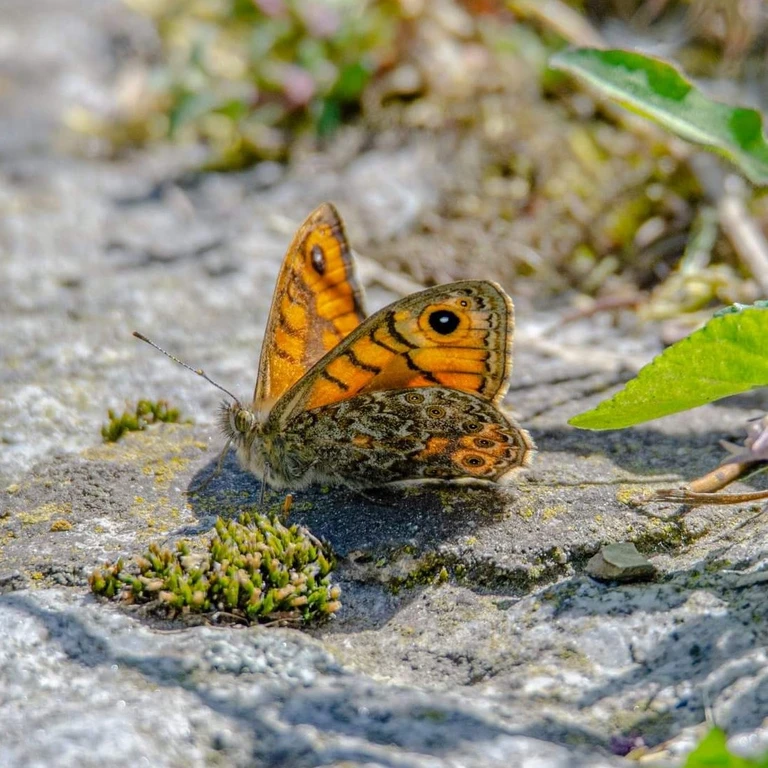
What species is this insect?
Lasiommata megera (also Pararge megera)
